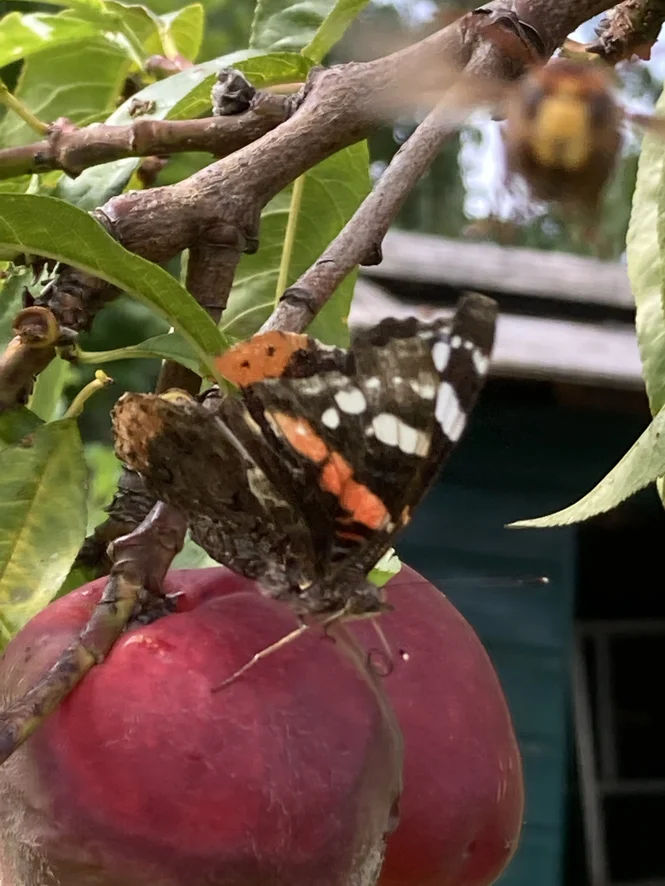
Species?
Vanessa atalanta
